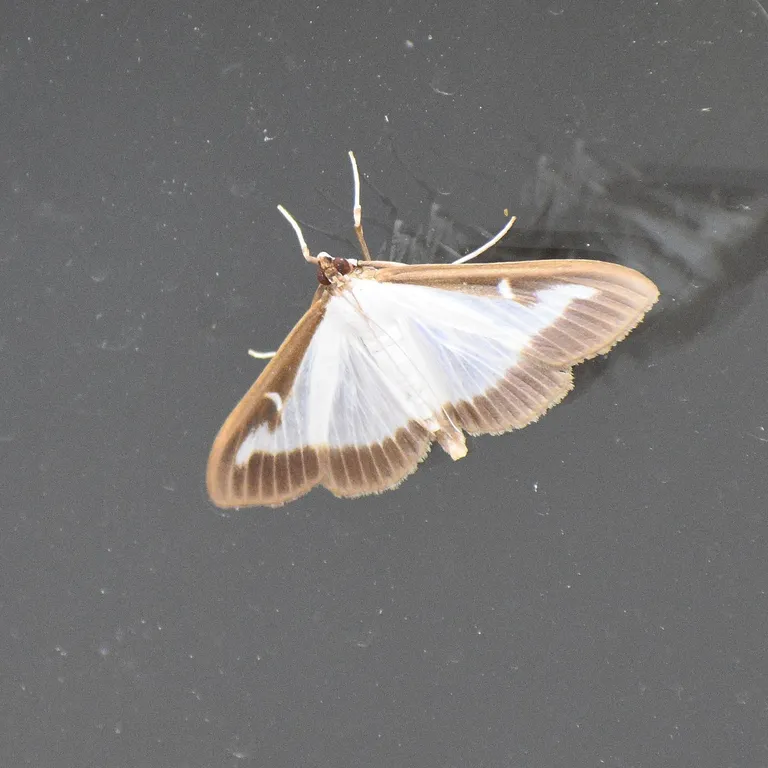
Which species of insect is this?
Cydalima perspectalis
